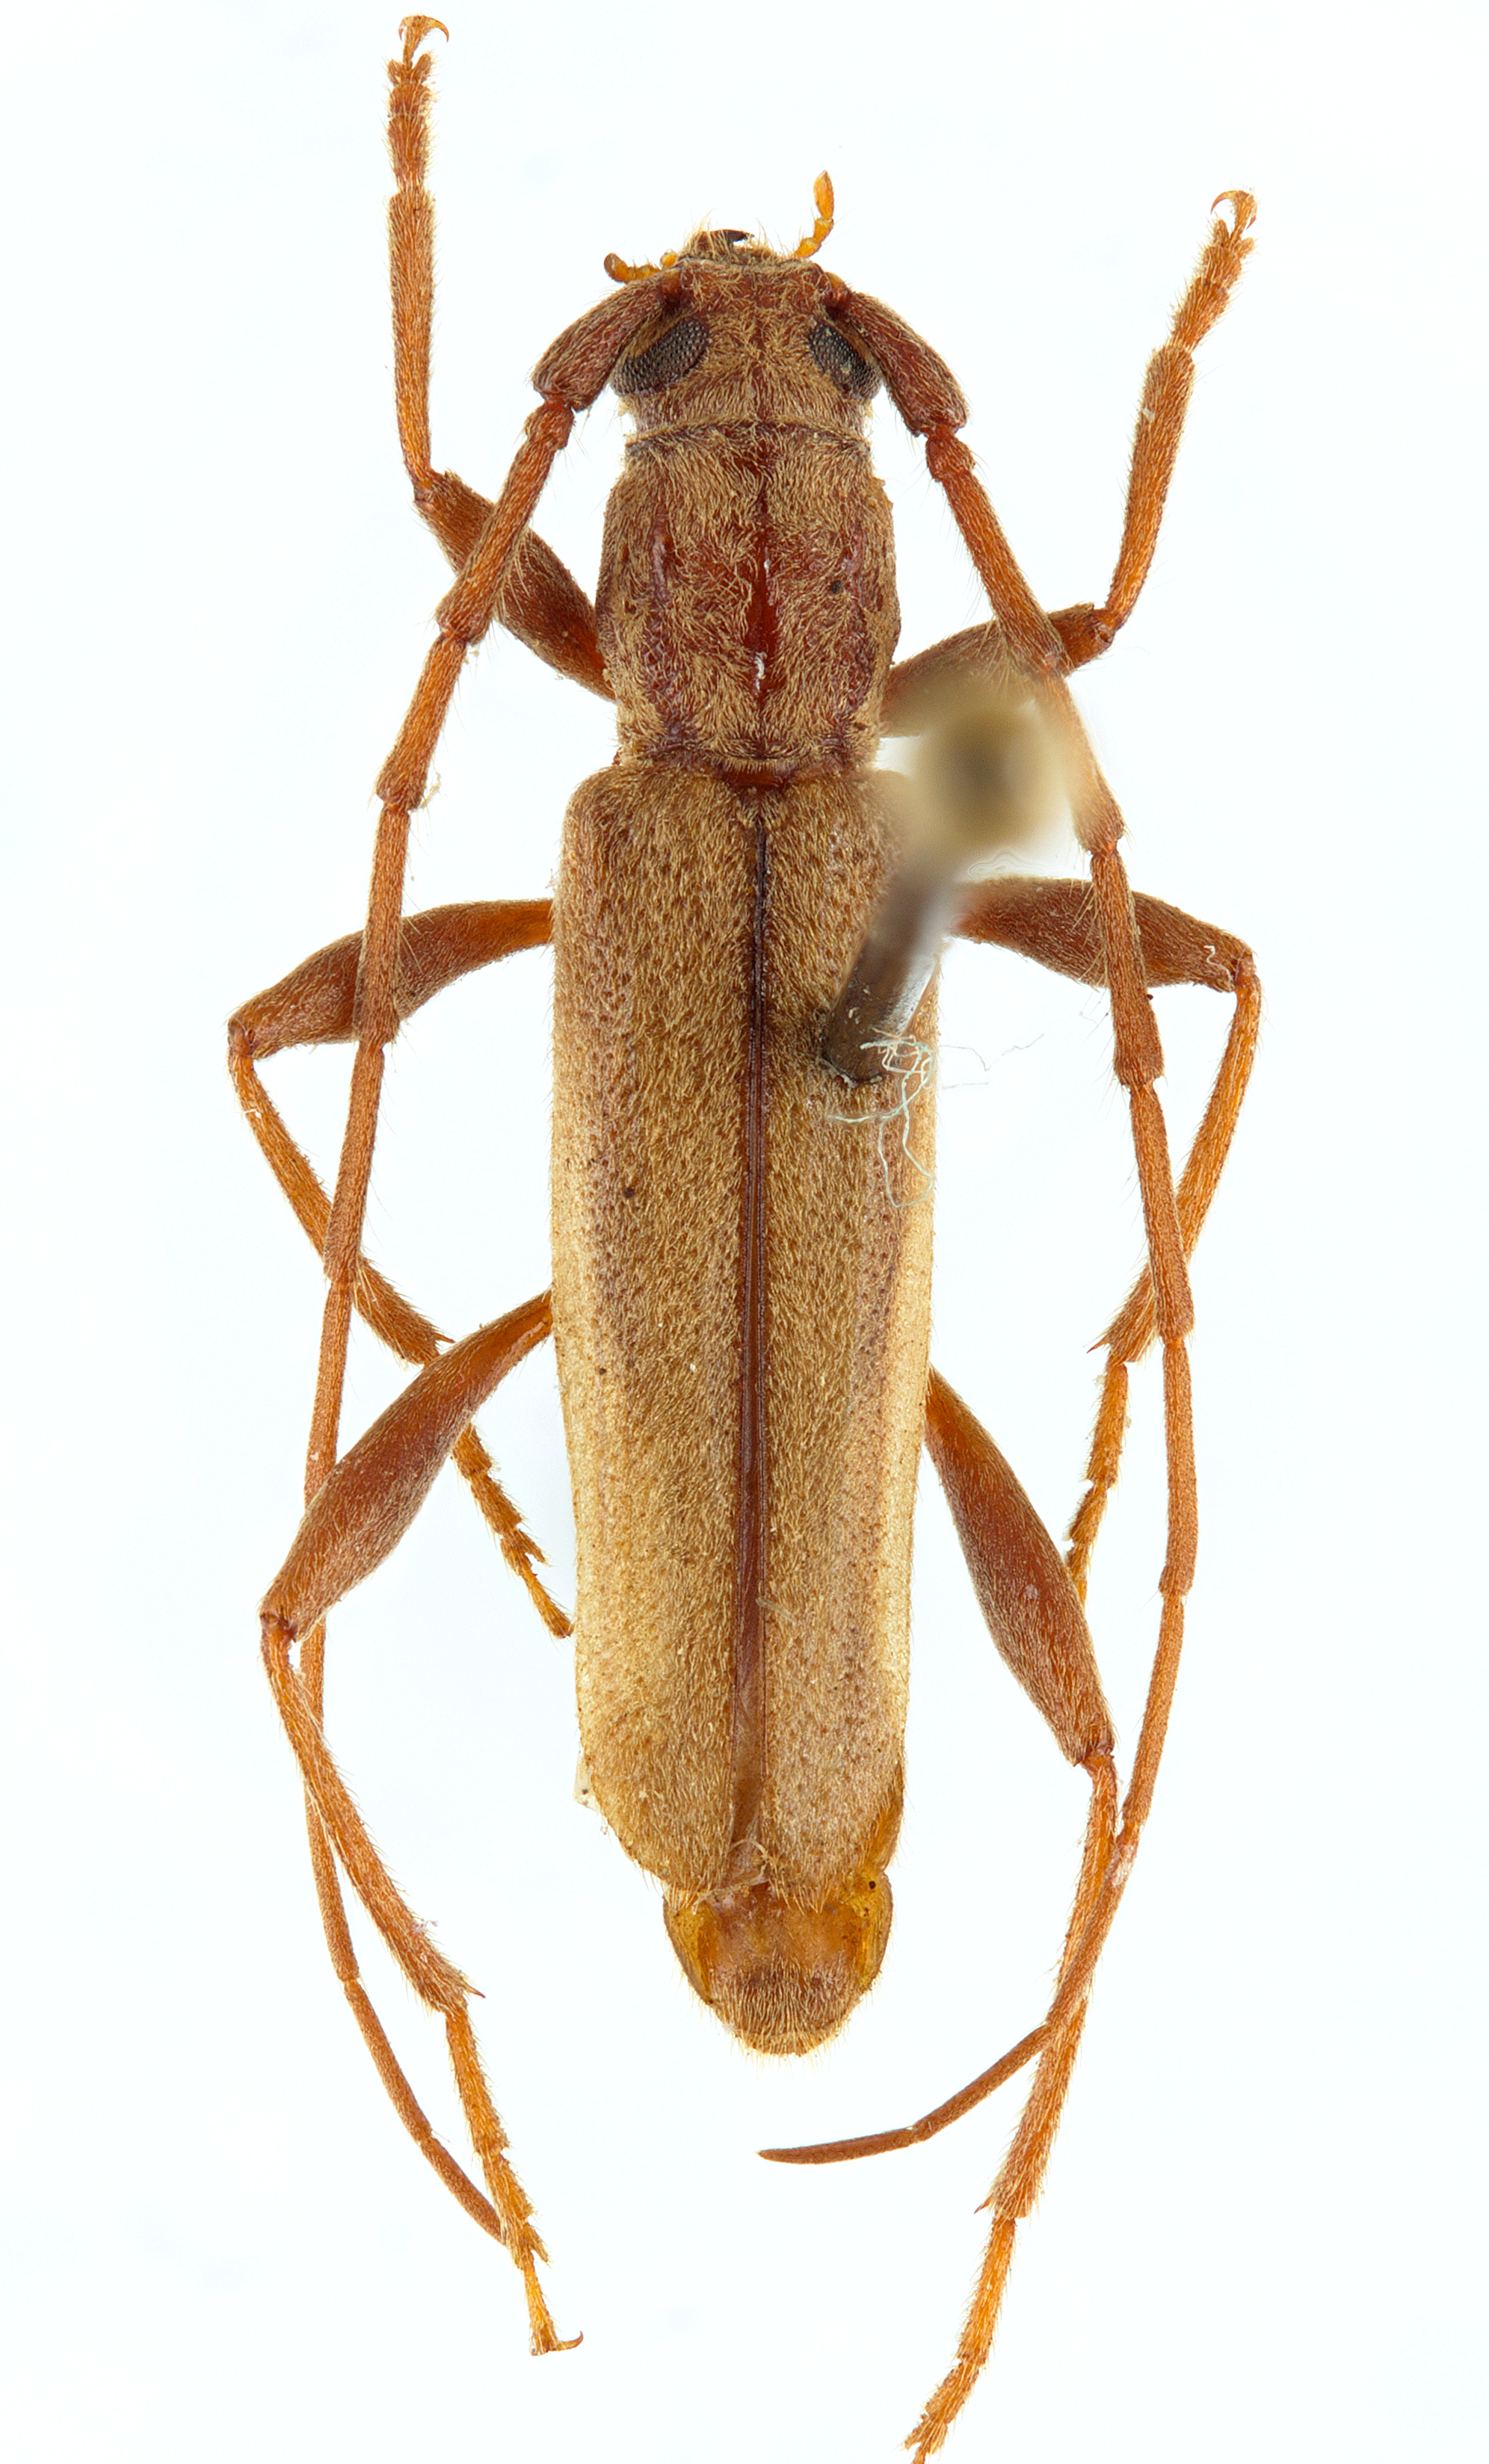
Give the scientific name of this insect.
Icosium tomentosum
